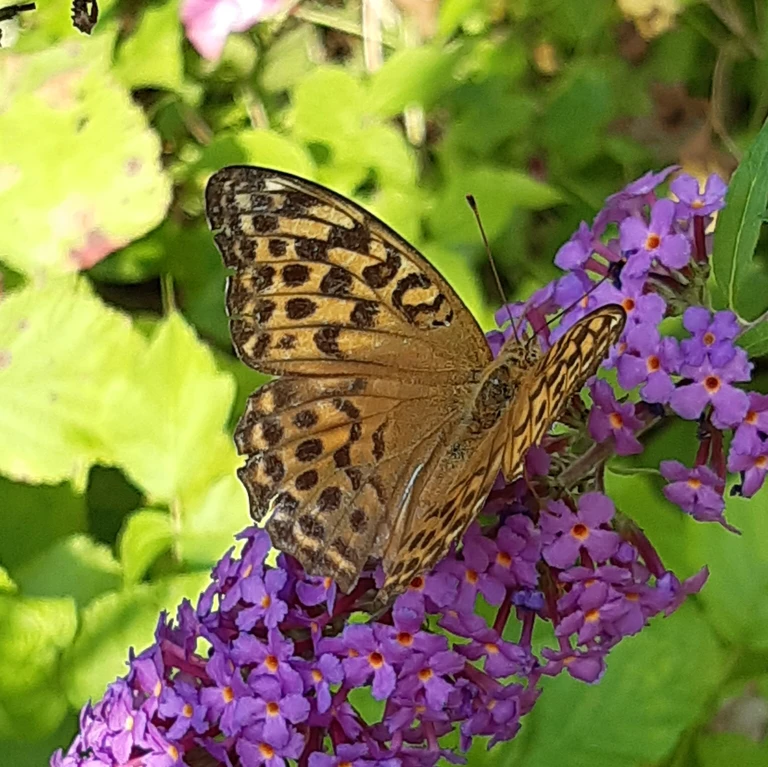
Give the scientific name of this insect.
Argynnis paphia
